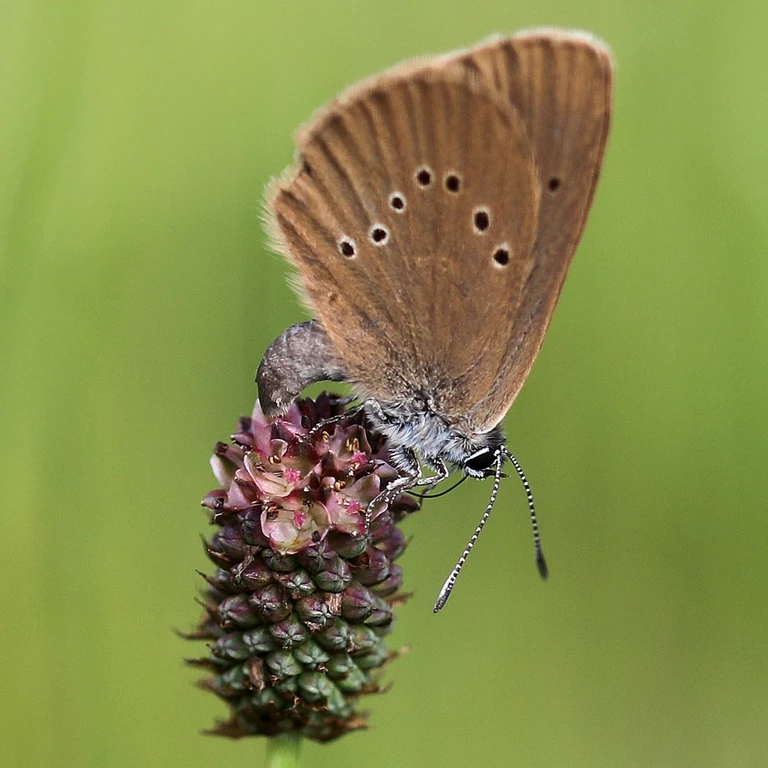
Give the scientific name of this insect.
Phengaris nausithous (also Maculinea nausithous)
